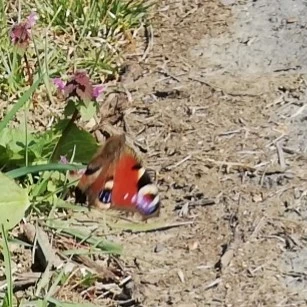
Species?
Aglais io
